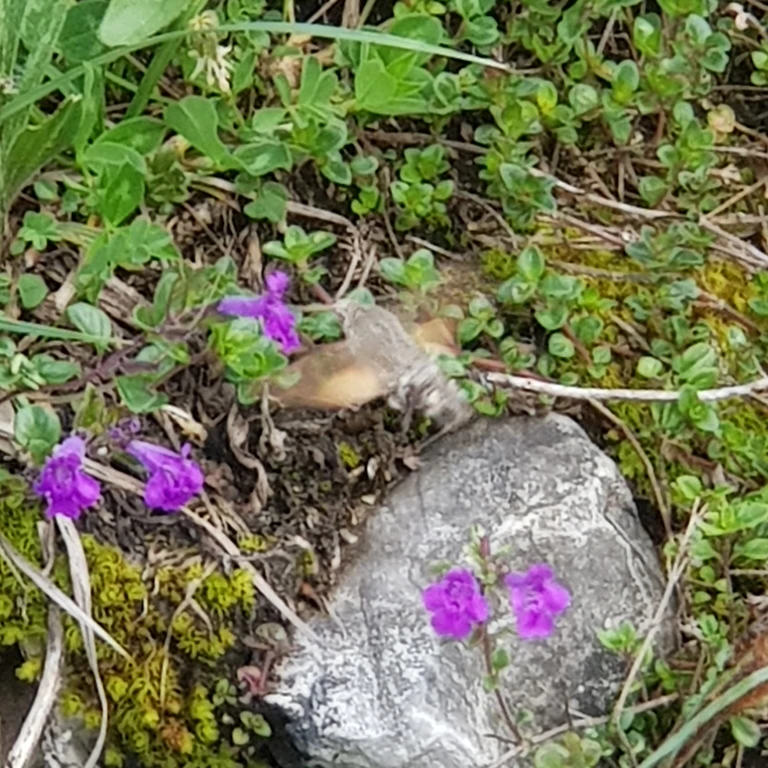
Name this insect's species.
Macroglossum stellatarum
